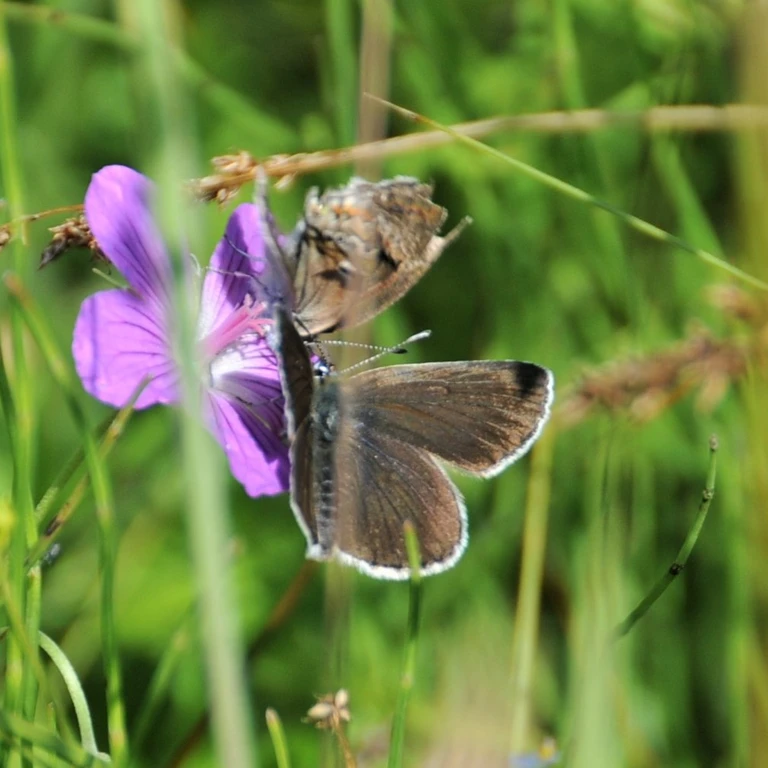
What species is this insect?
Eumedonia eumedon
